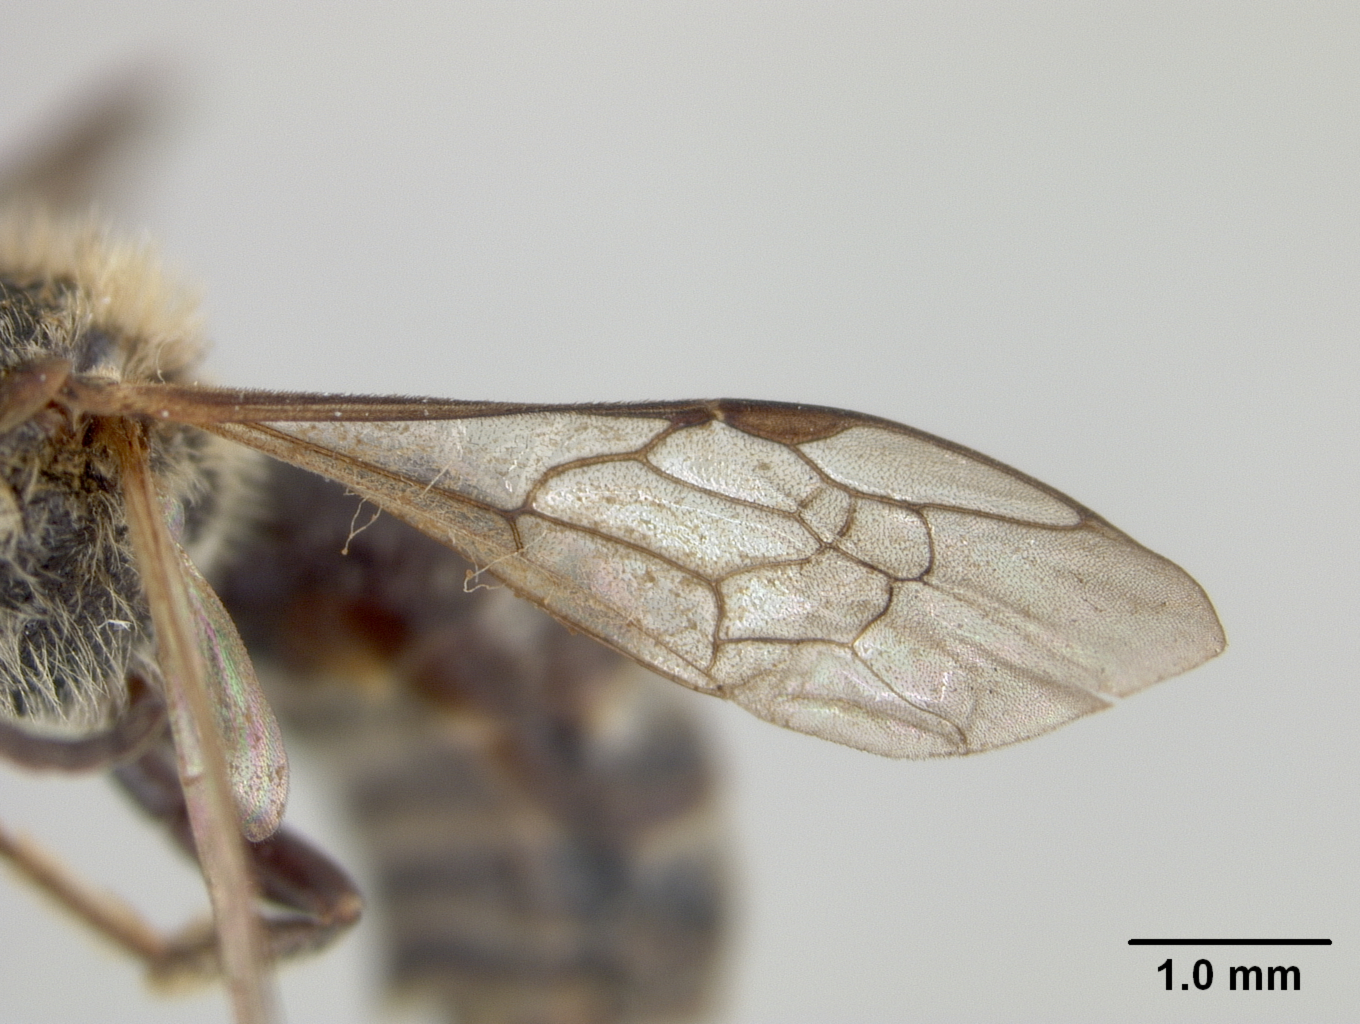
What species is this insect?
Halictus horishensis
